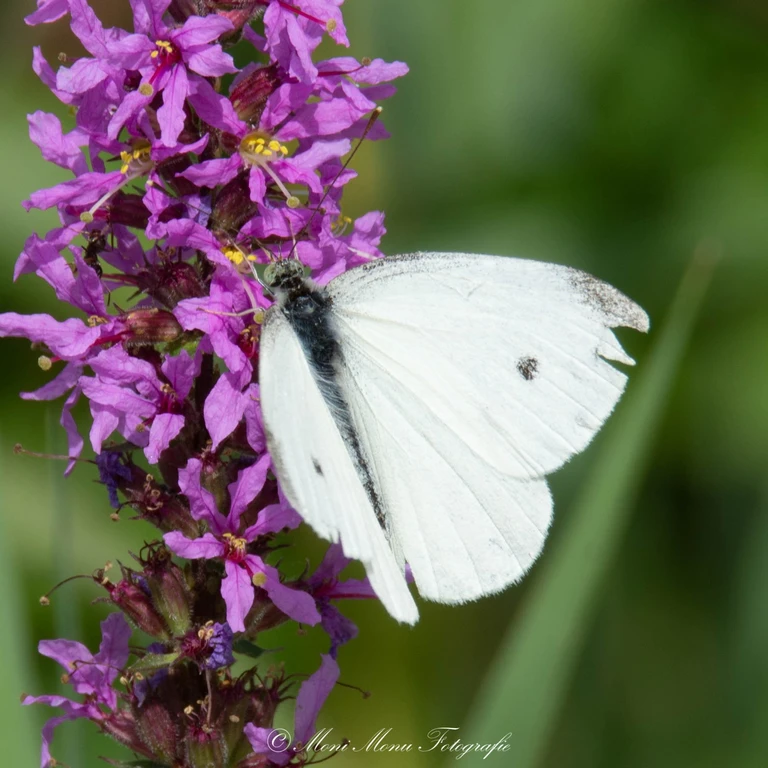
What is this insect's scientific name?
Pieris rapae
